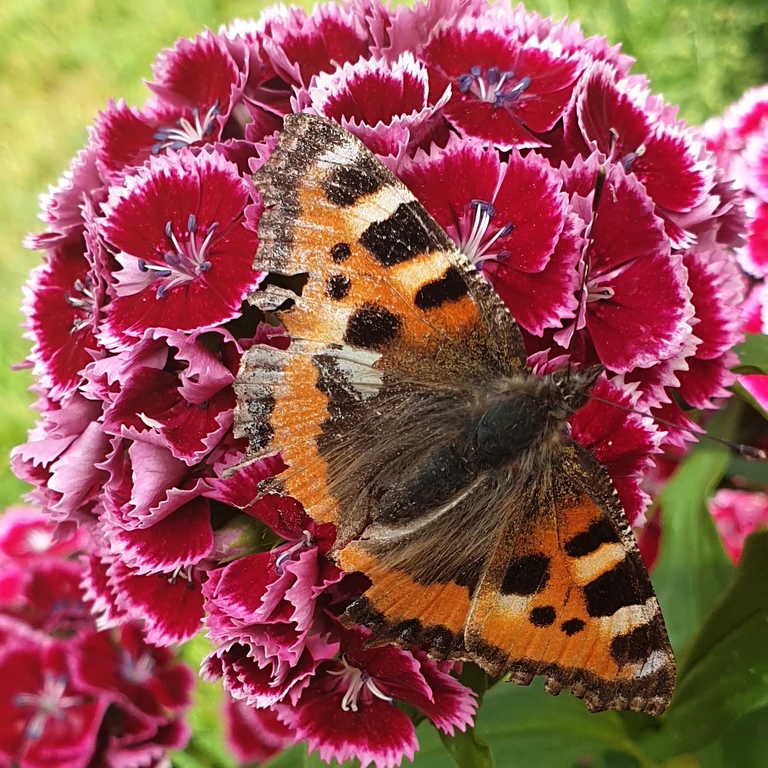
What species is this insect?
Aglais urticae
